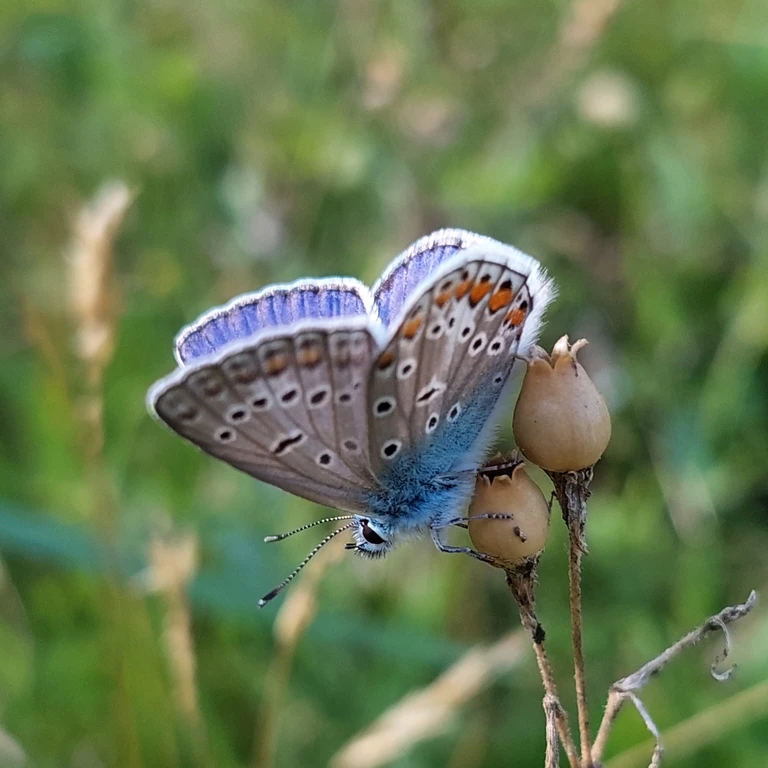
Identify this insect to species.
Polyommatus icarus
